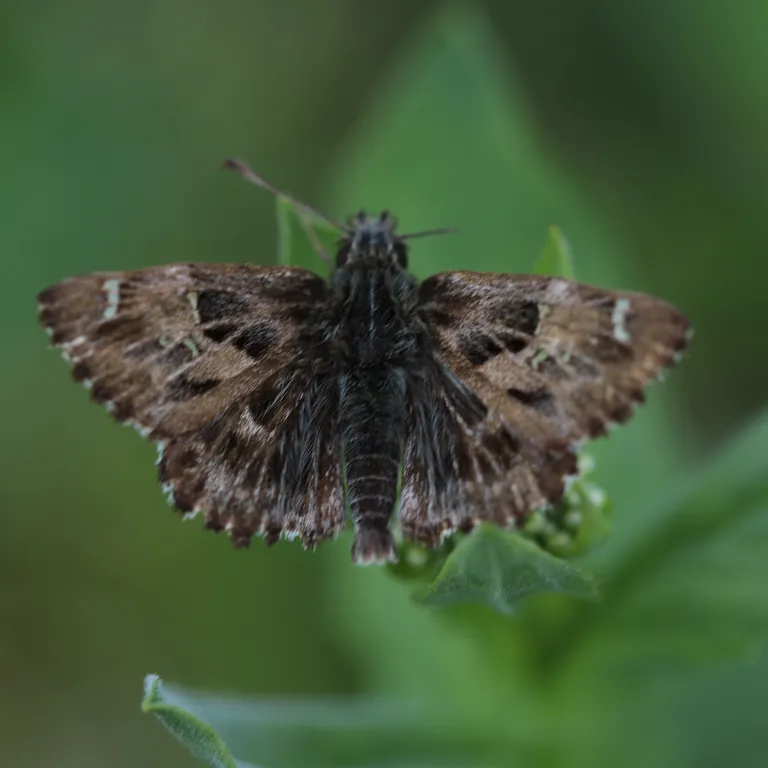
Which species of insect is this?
Carcharodus alceae
